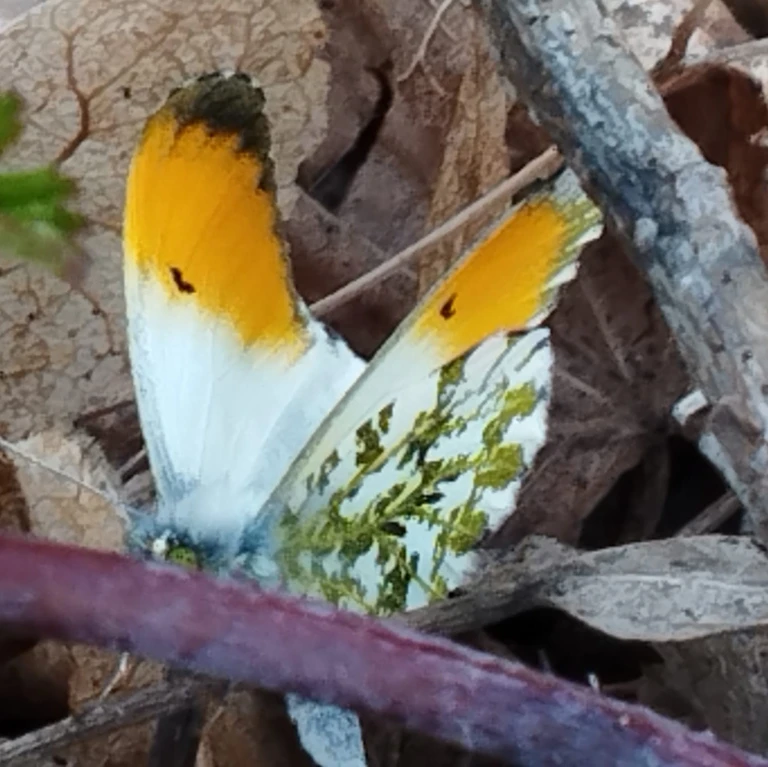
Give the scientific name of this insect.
Anthocharis cardamines
